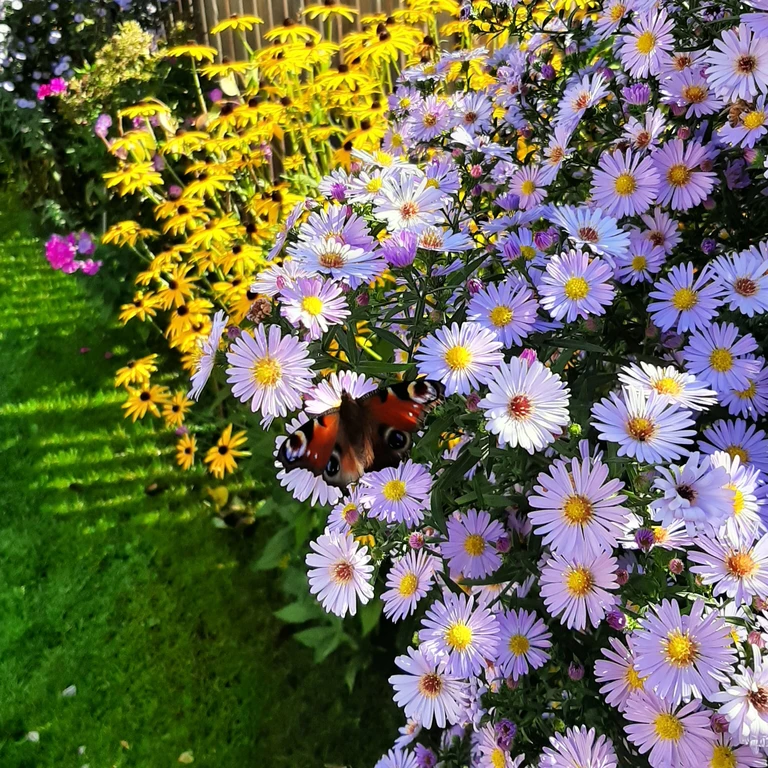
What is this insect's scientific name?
Aglais io
